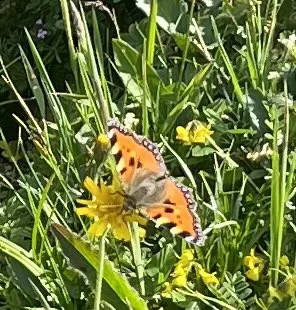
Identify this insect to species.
Aglais urticae
